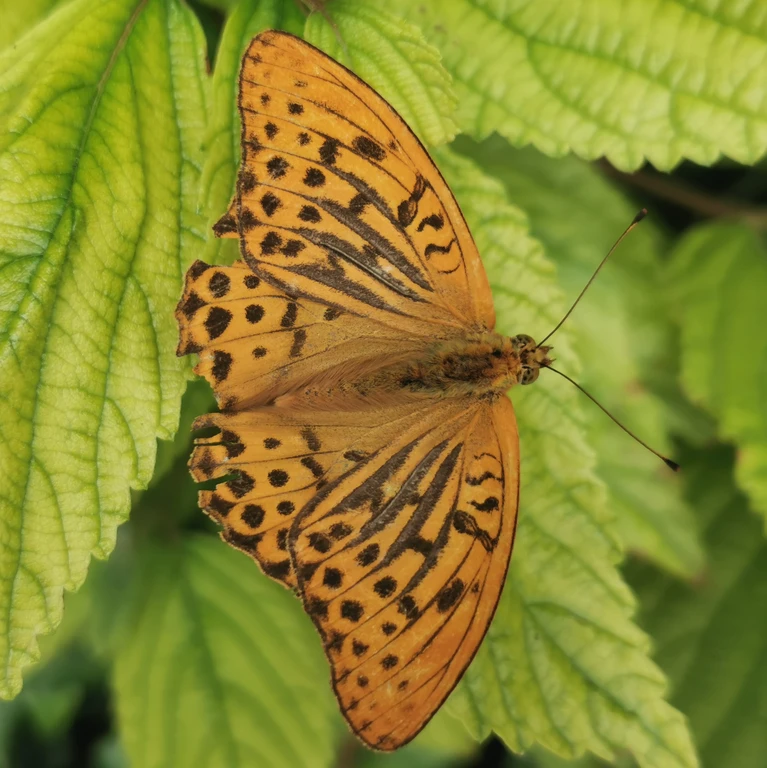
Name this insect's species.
Argynnis paphia
